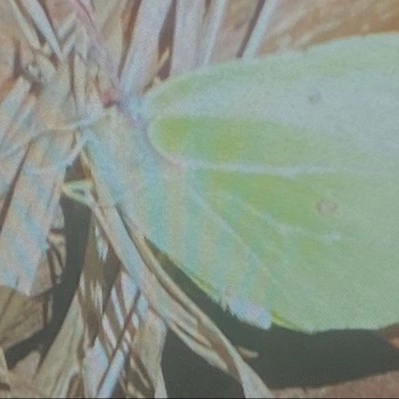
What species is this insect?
Gonepteryx rhamni
